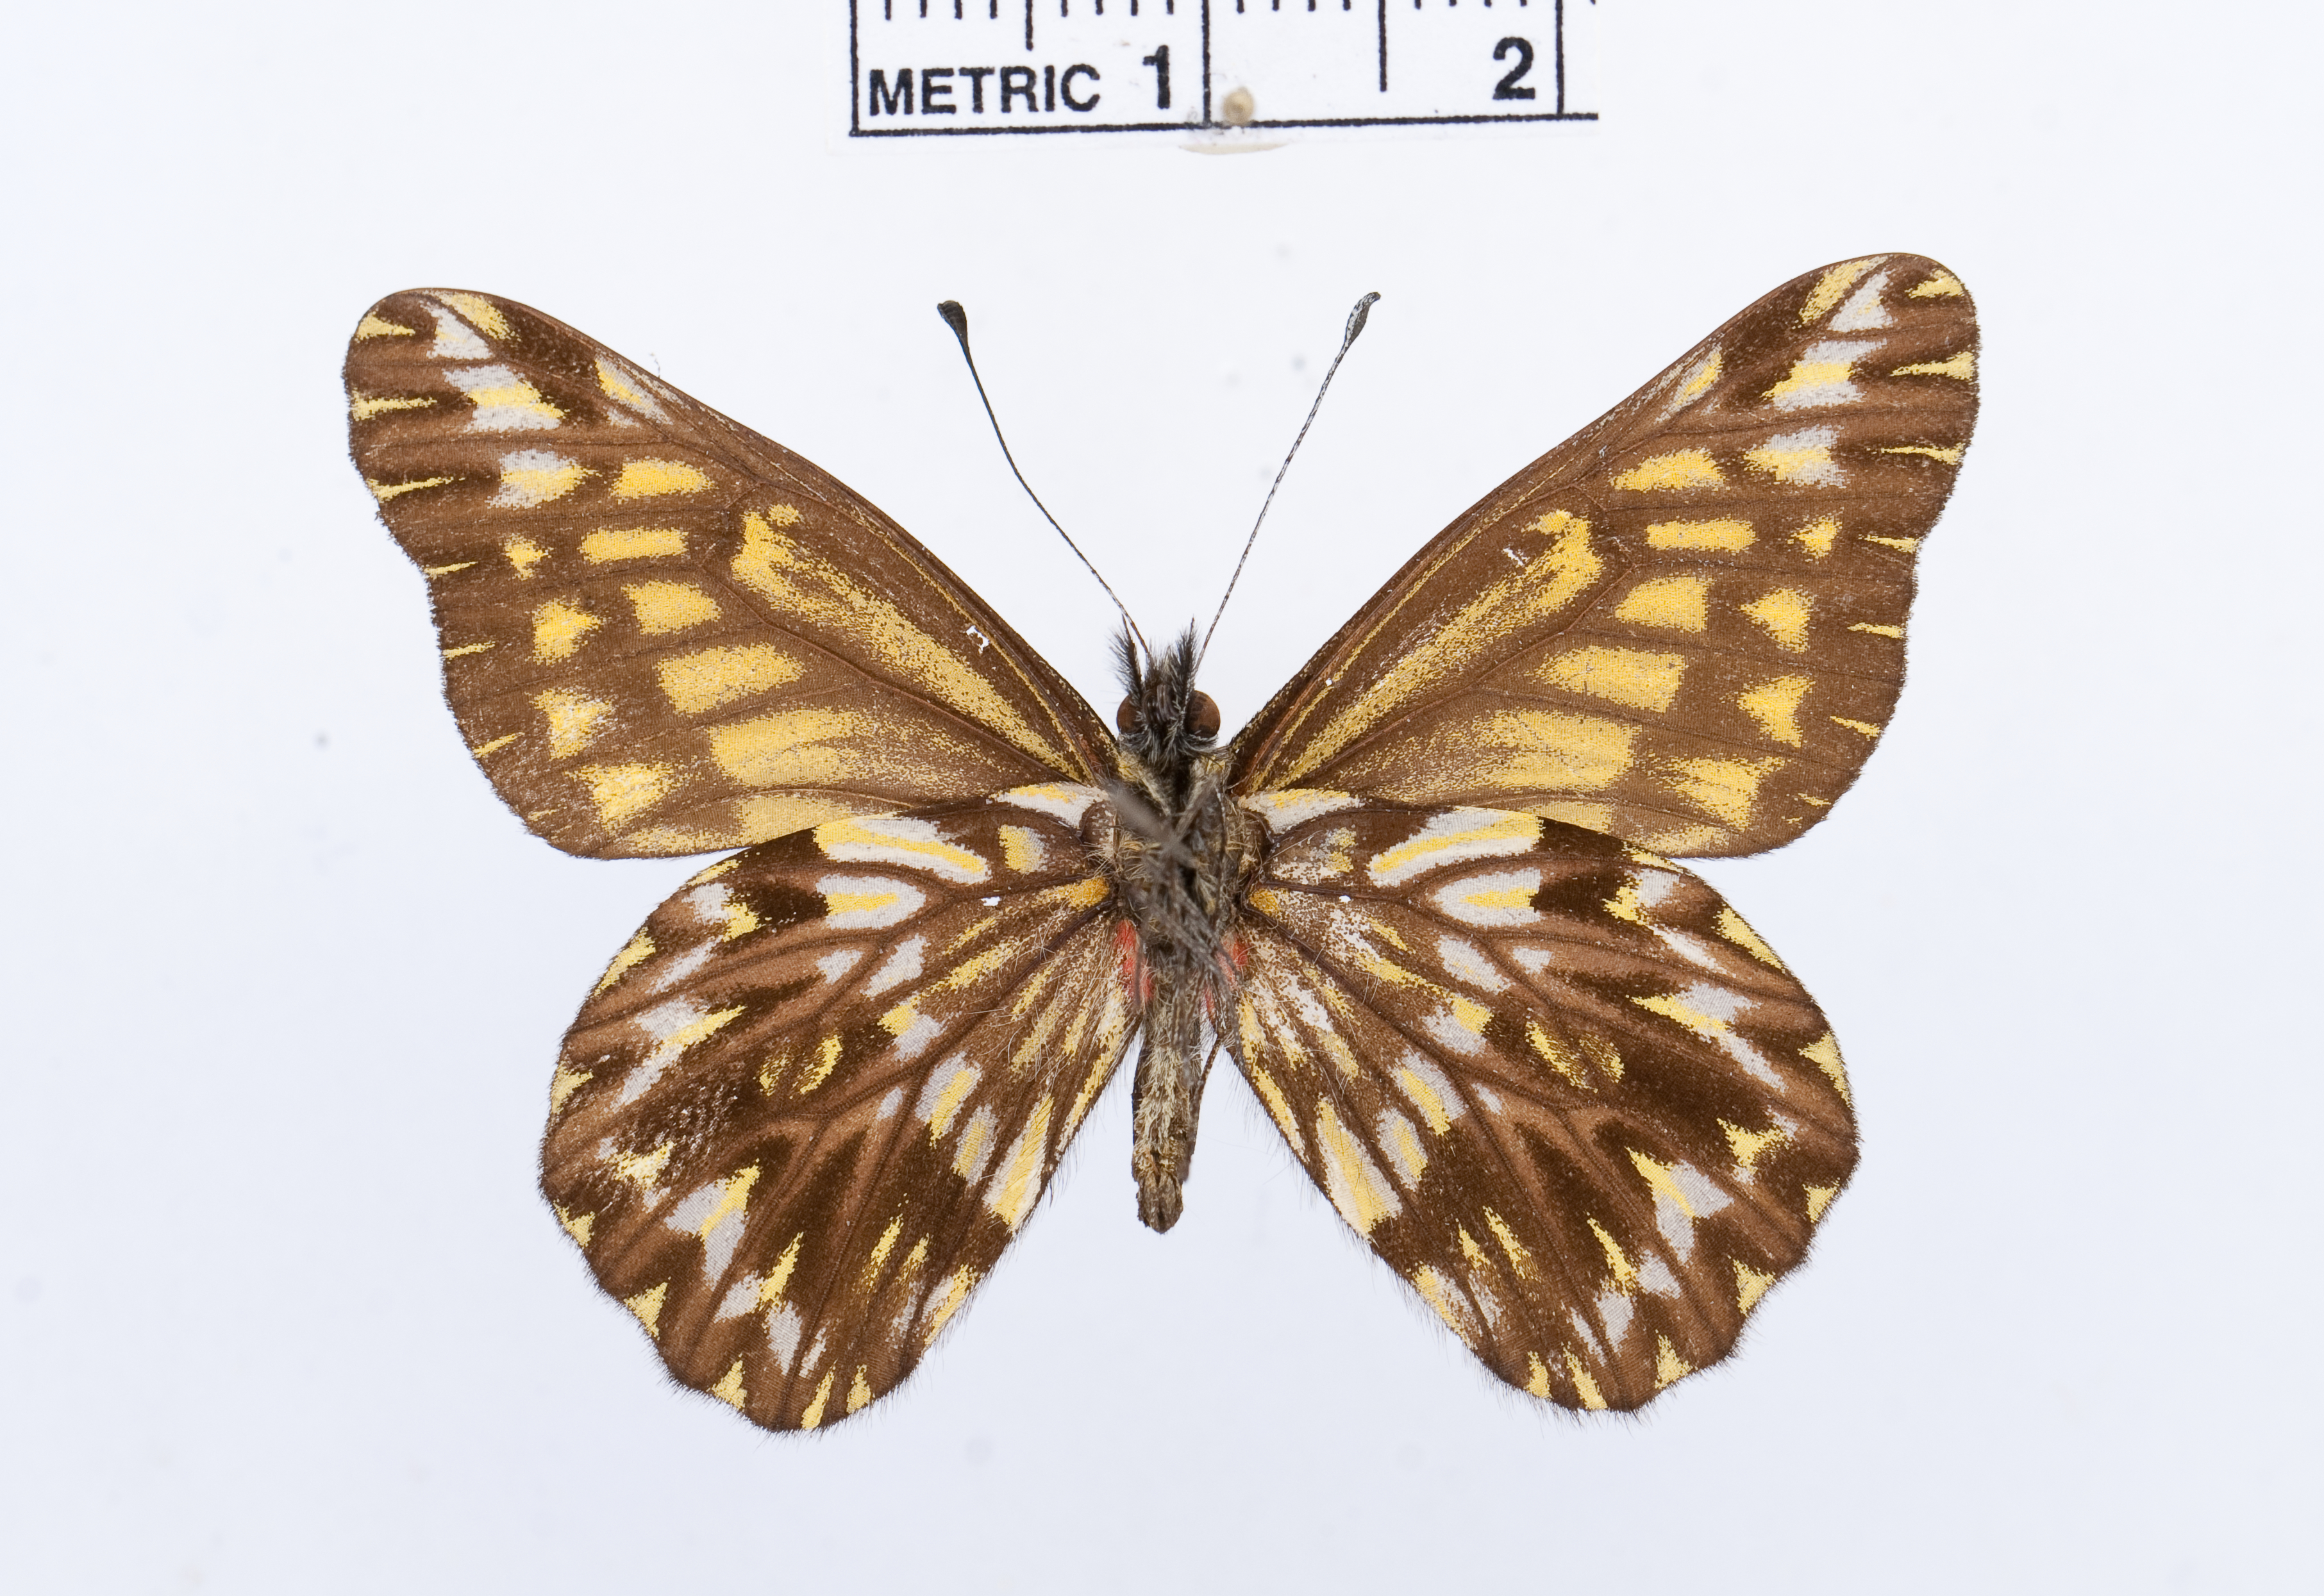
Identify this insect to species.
Catasticta tamsa
